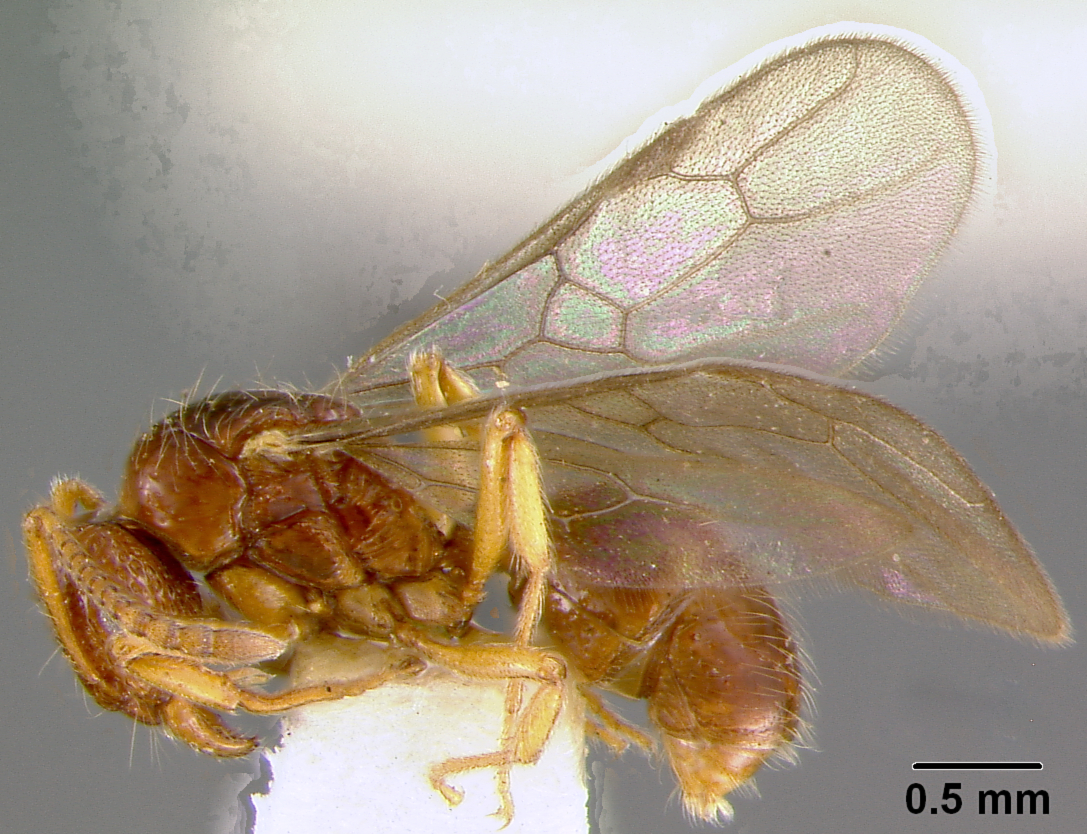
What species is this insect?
Wheeleripone aterrima
